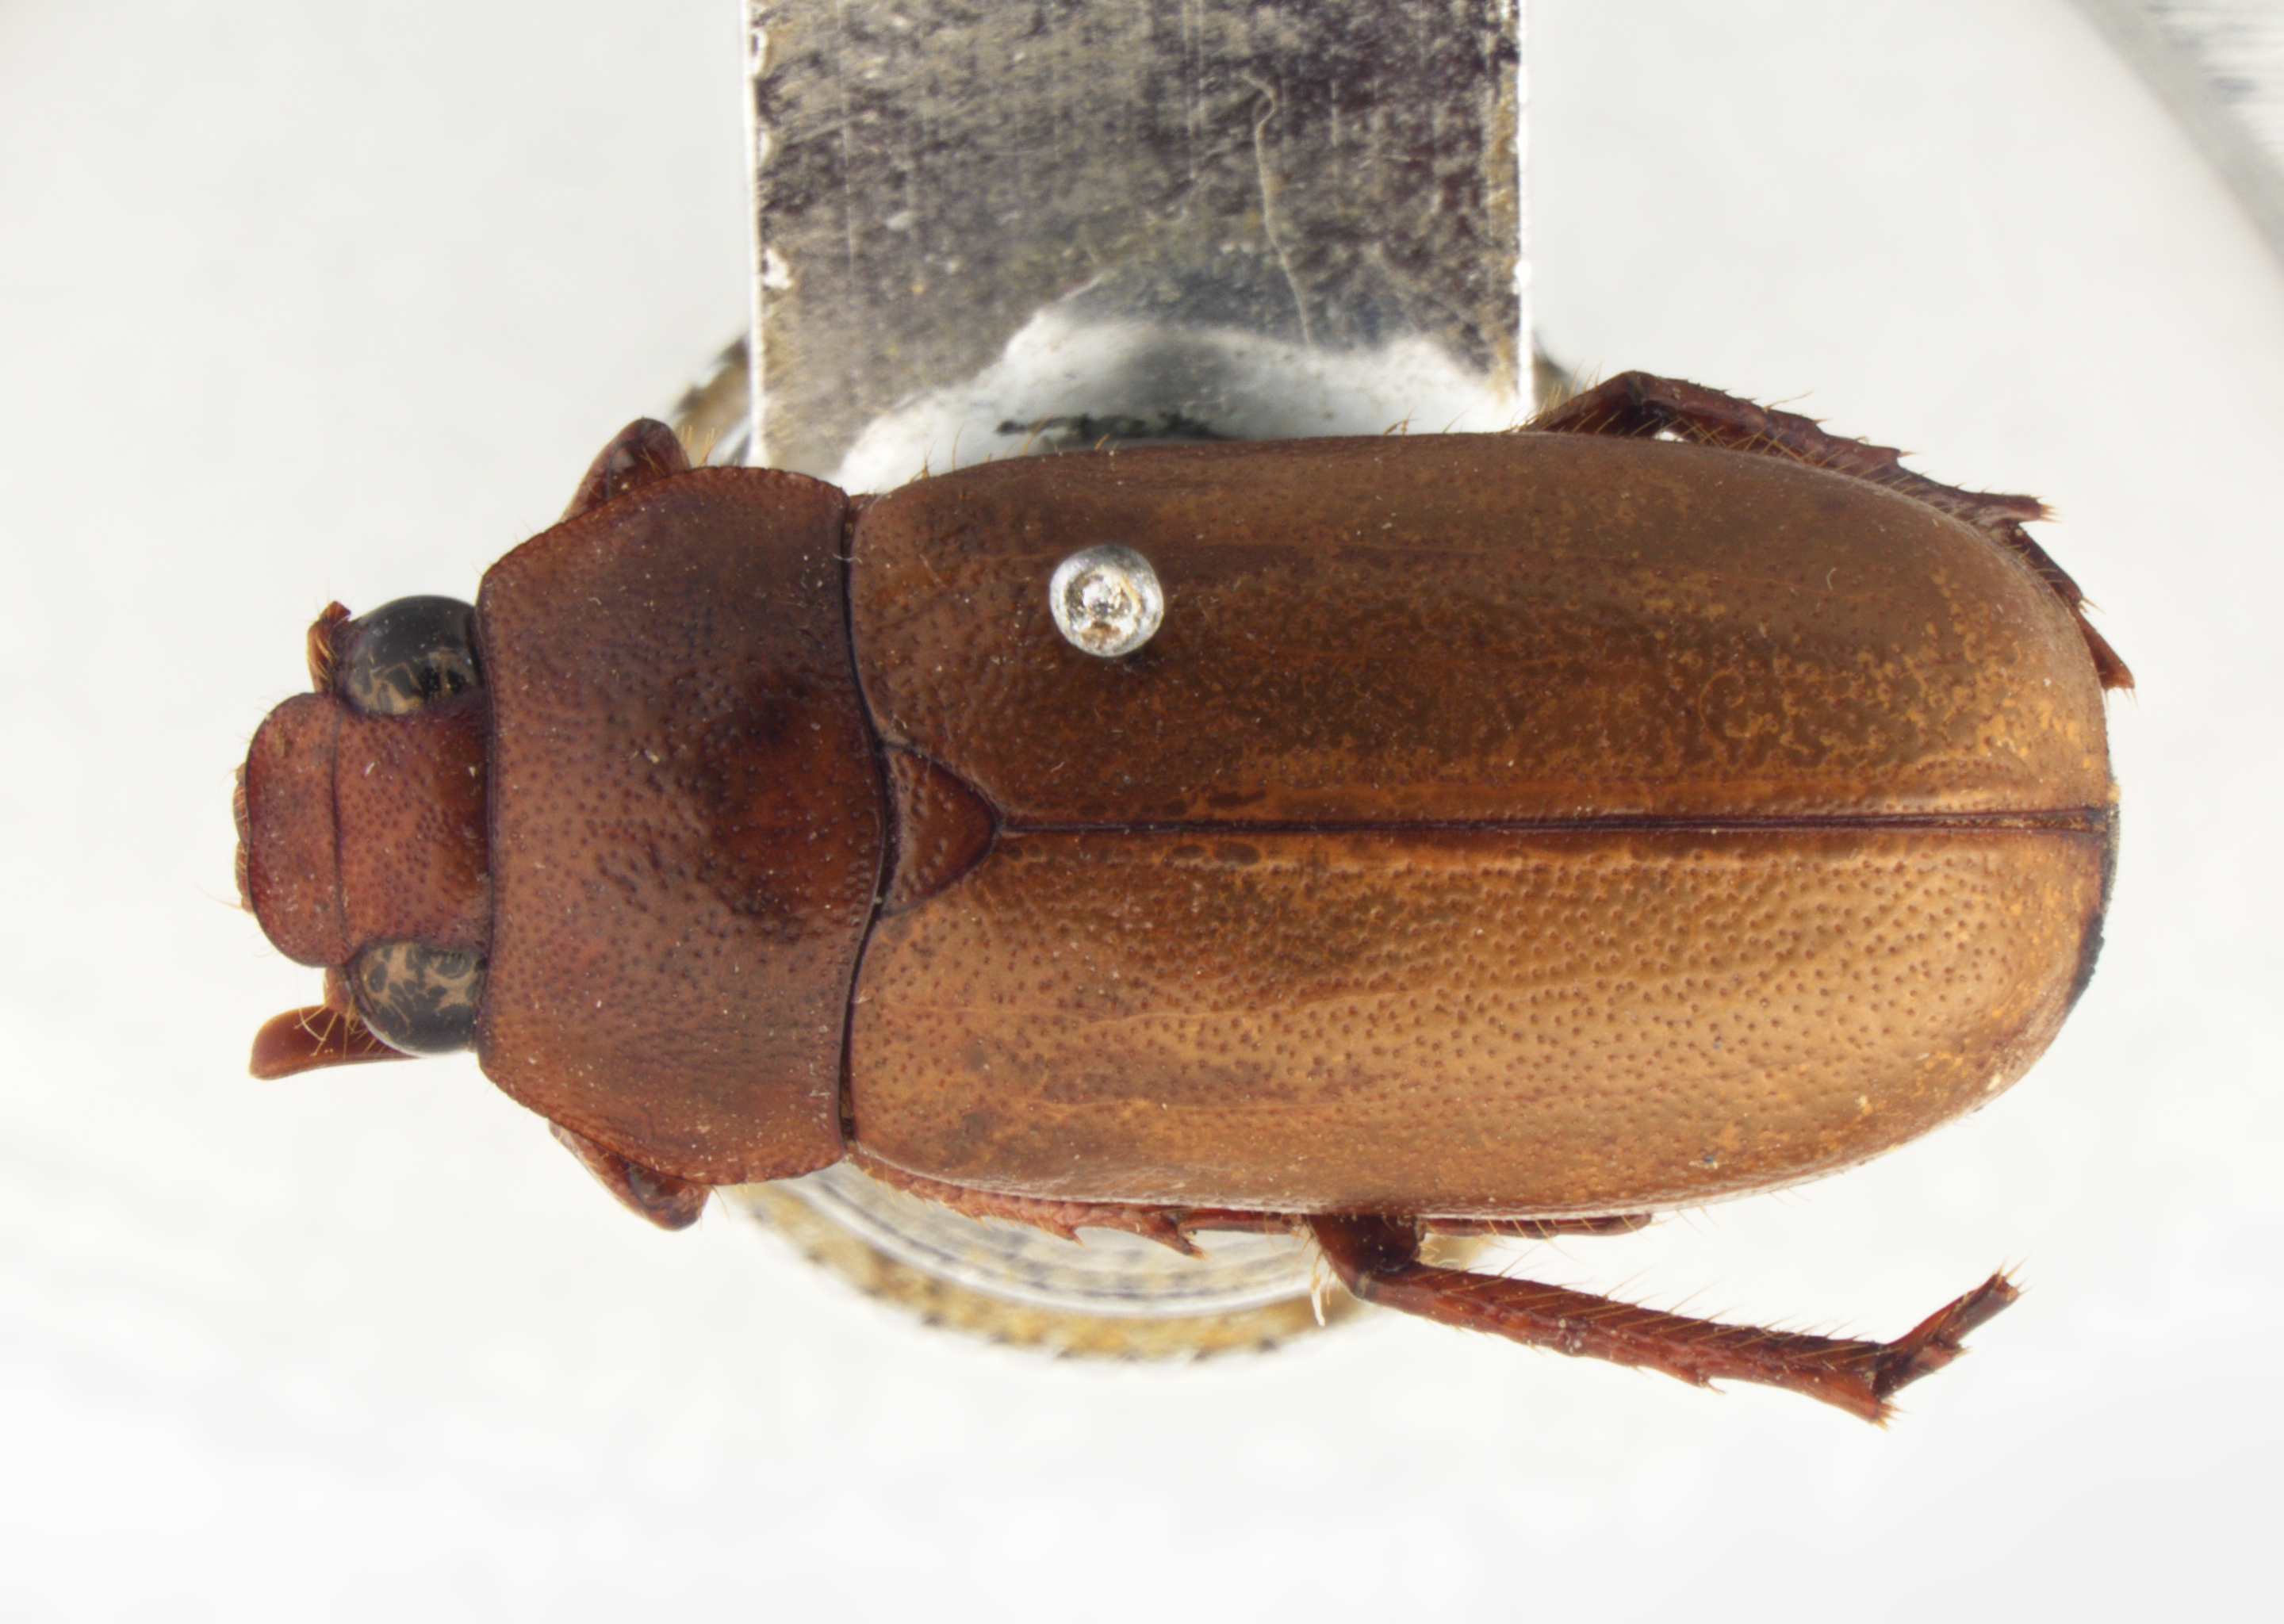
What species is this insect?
Lepidiota dybasi
